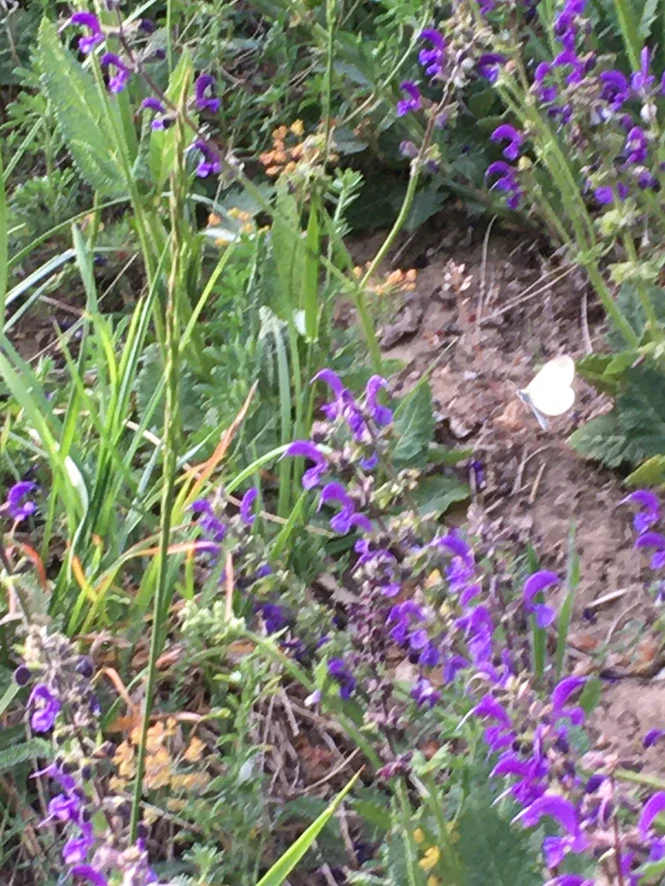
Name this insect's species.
Leptidea sinapis/juvernica
